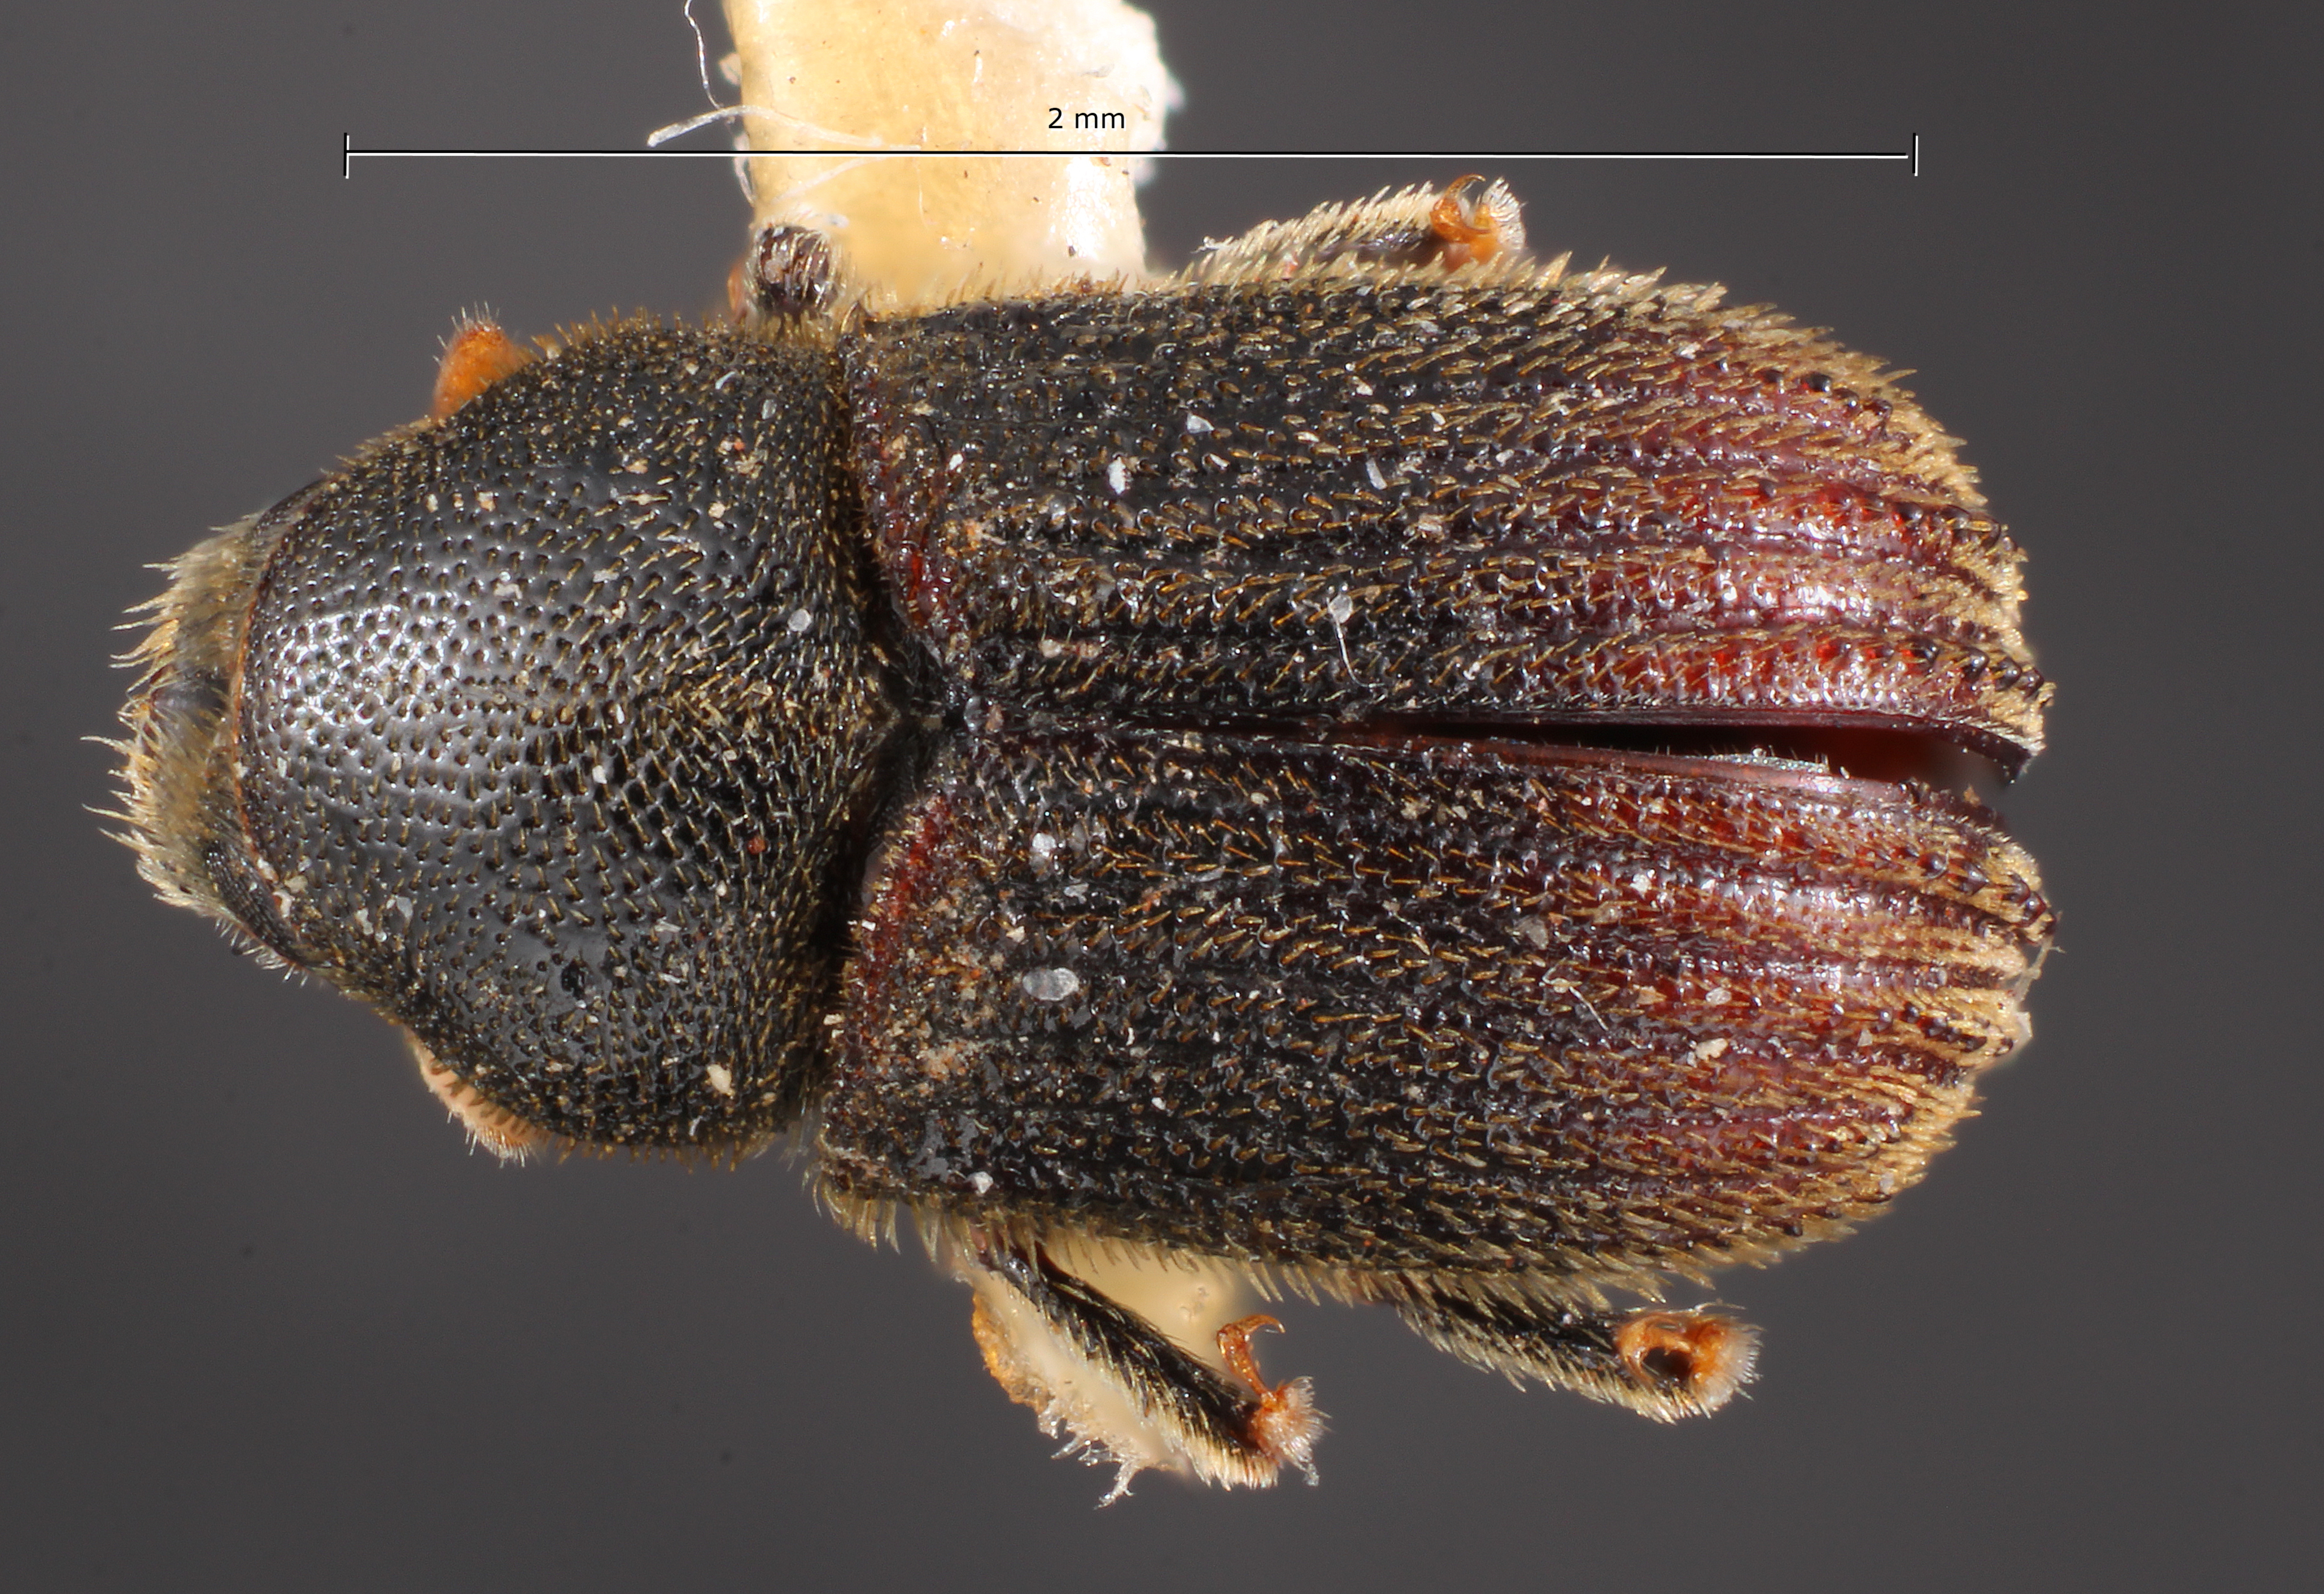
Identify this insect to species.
Phloeosinus keeni
